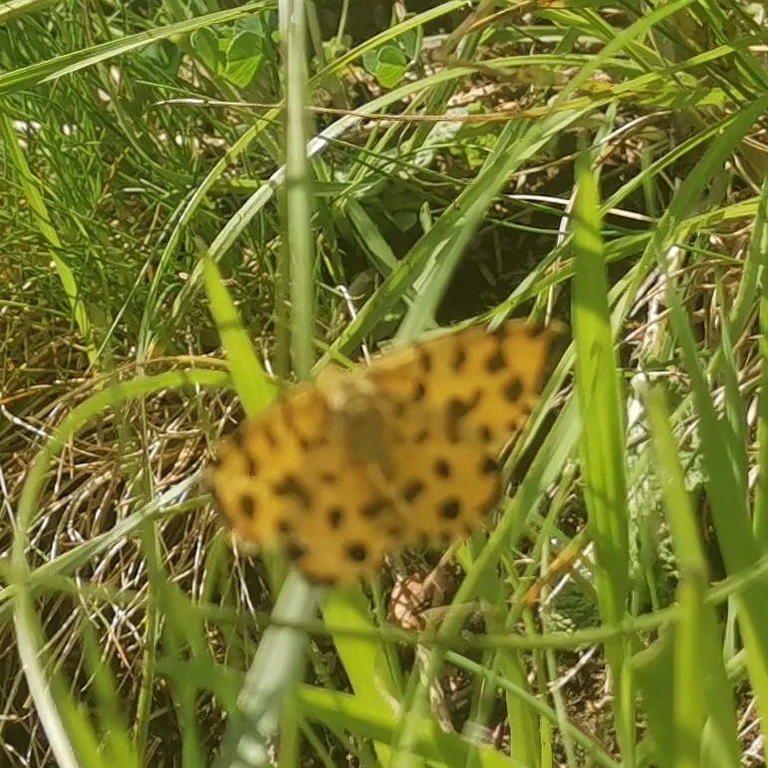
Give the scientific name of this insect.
Pseudopanthera macularia
